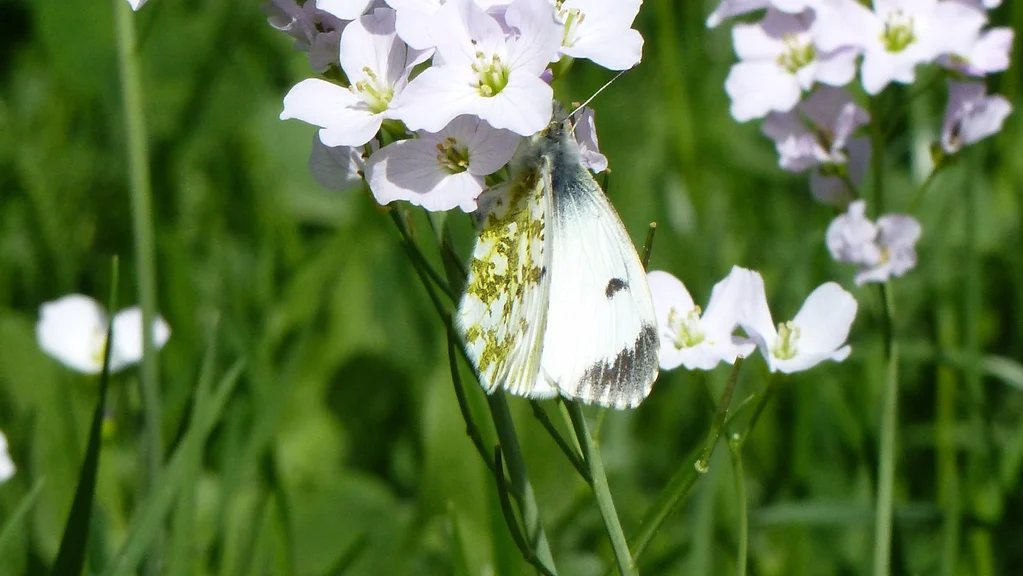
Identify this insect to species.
Anthocharis cardamines
